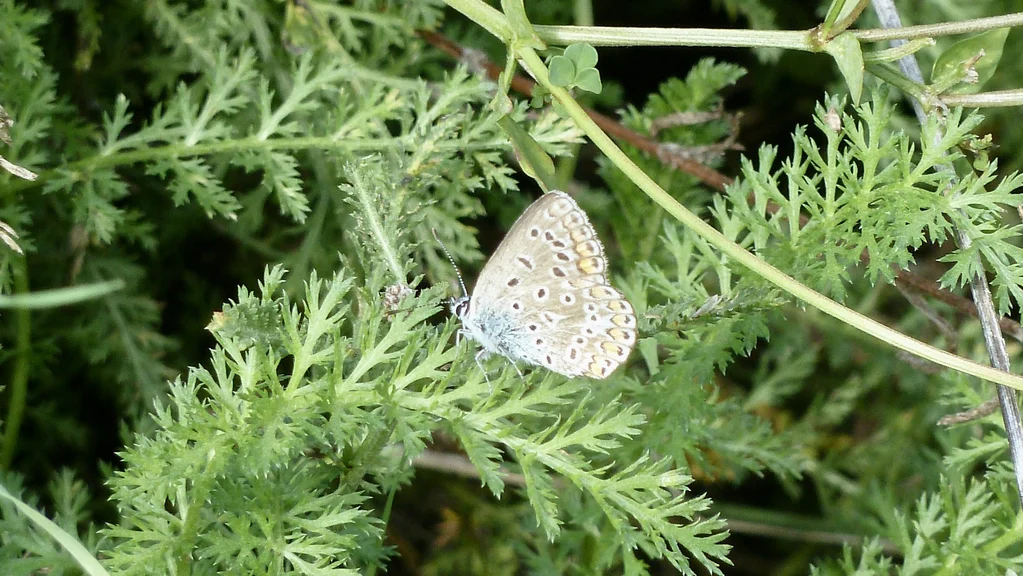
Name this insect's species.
Polyommatus icarus
